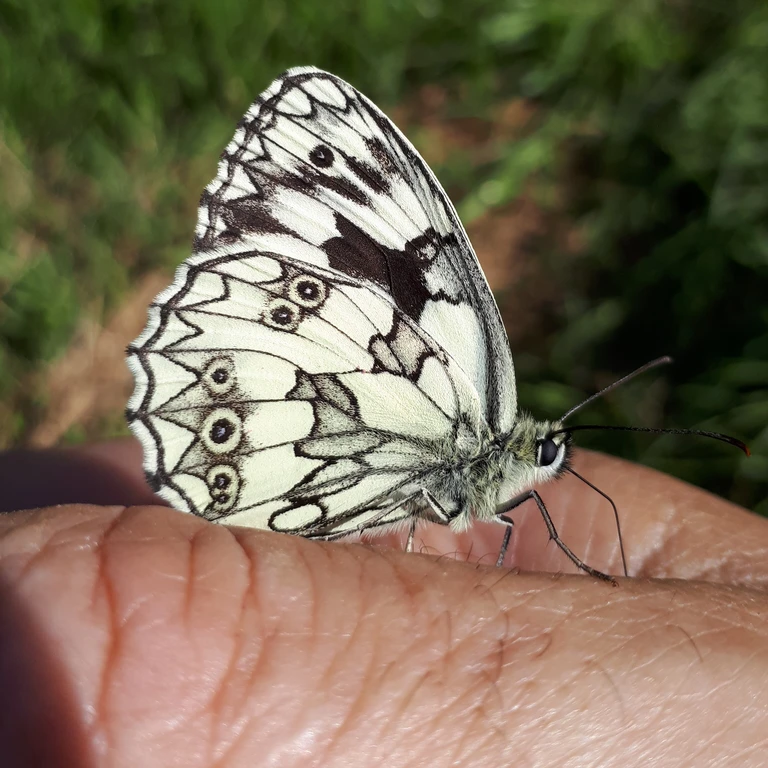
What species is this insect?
Melanargia galathea
